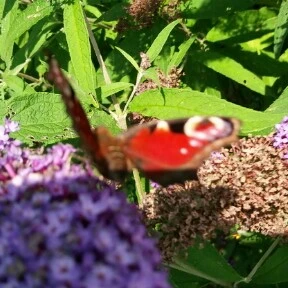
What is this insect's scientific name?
Aglais io
